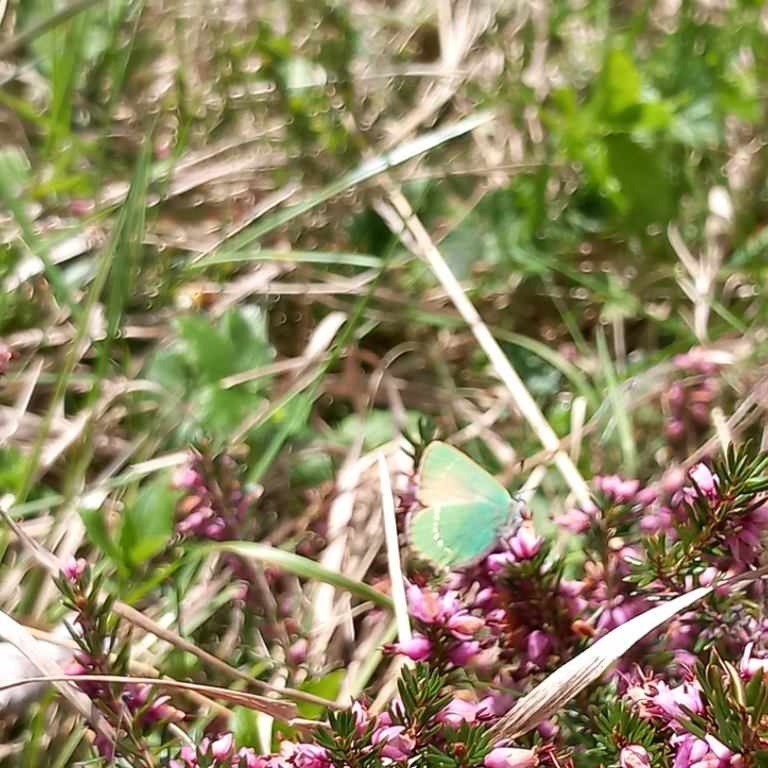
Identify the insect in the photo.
Callophrys rubi
